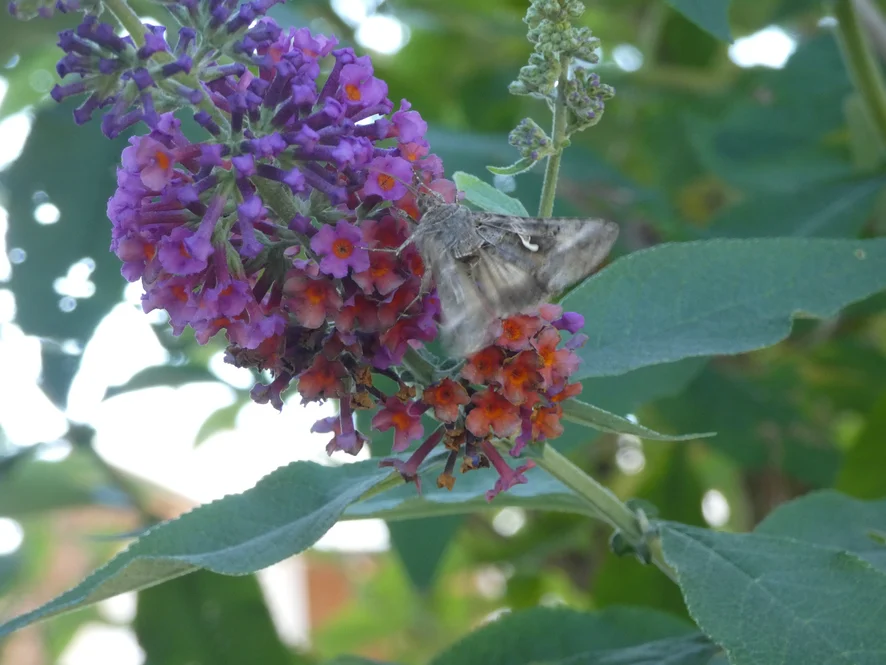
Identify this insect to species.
Autographa gamma
